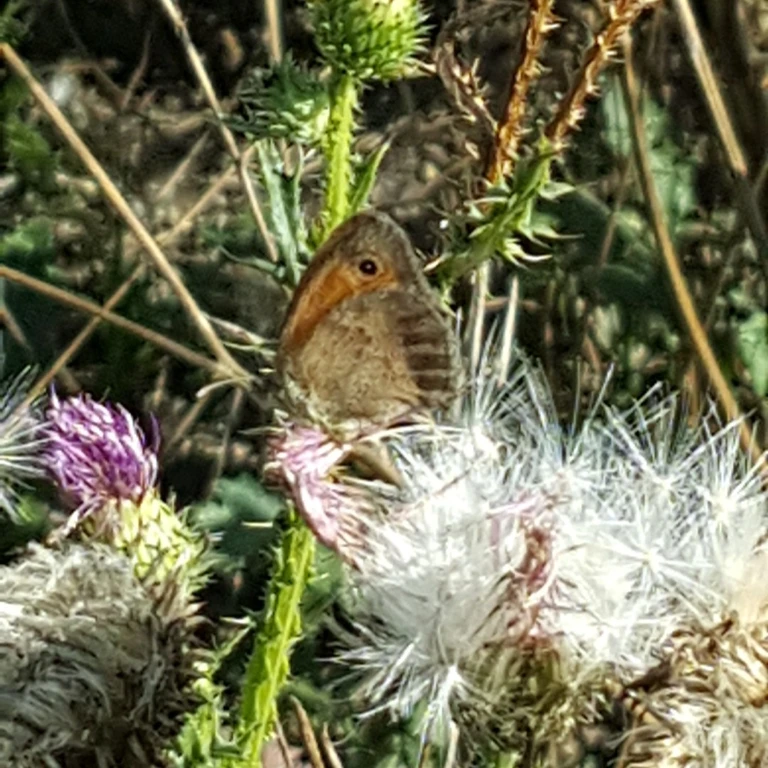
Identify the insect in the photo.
Coenonympha pamphilus
